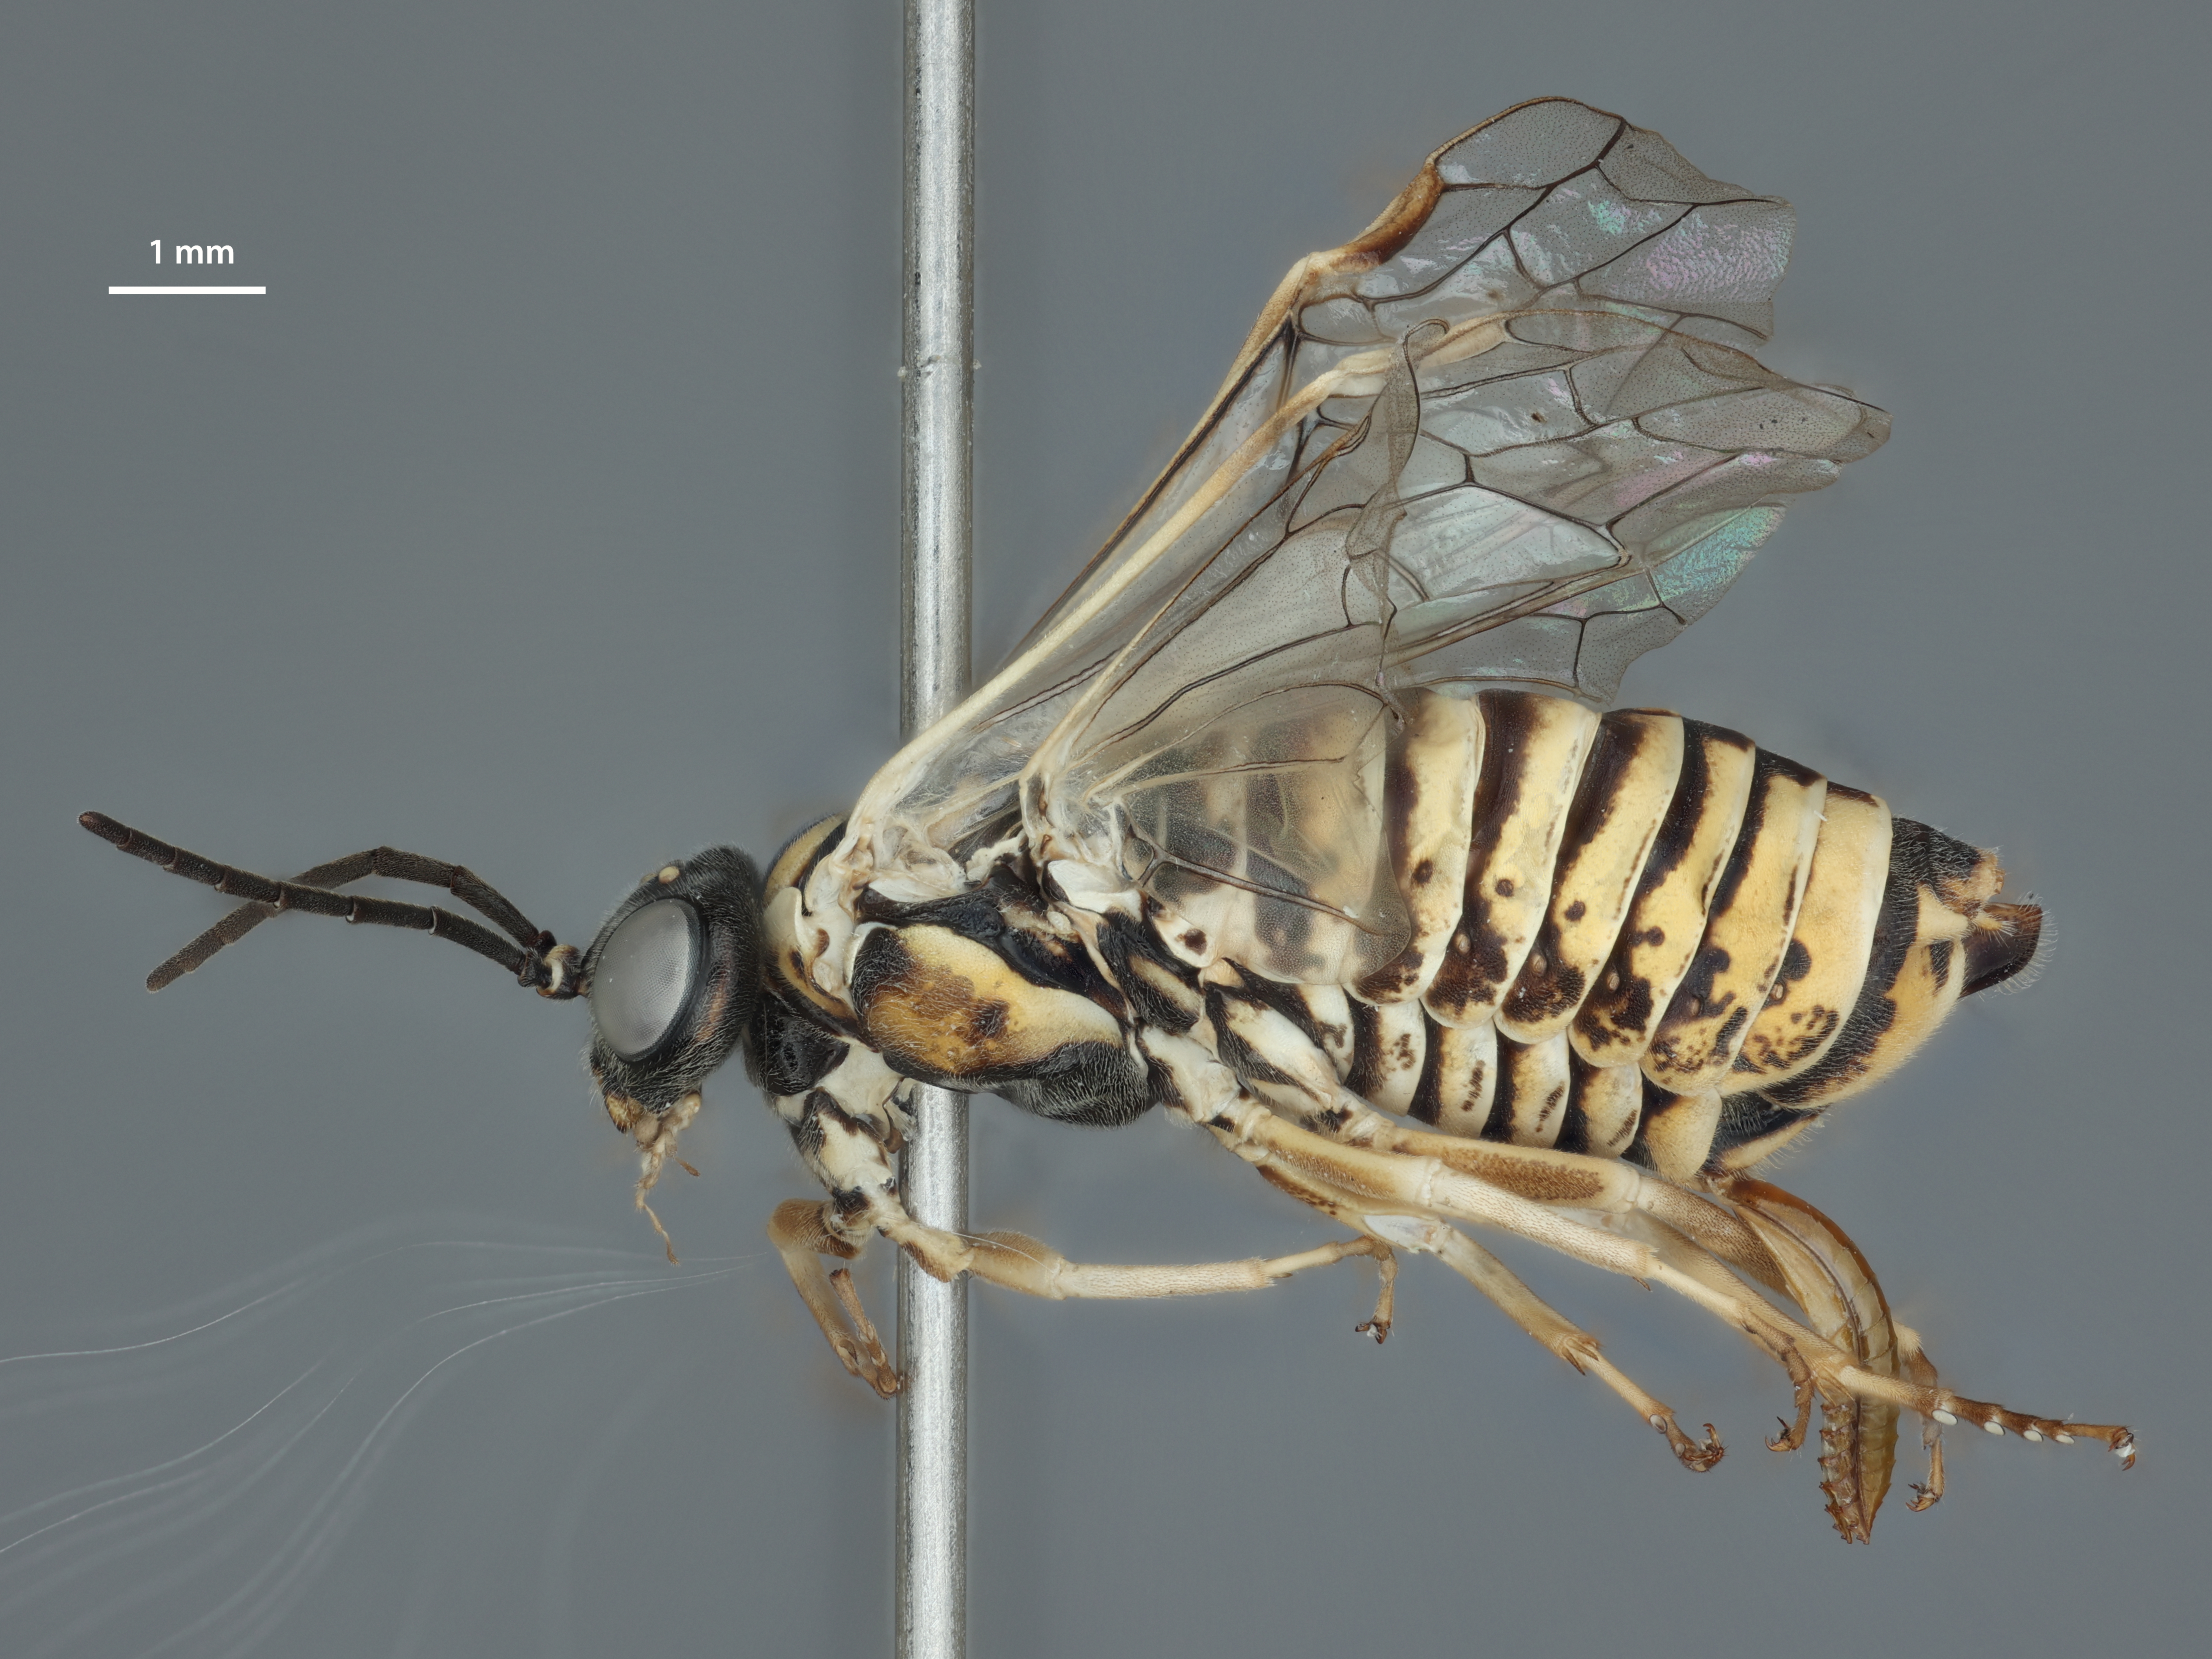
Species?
Periclista major
